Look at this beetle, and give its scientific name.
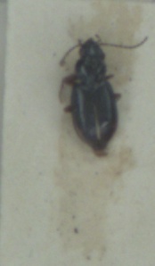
Bembidion guttula
